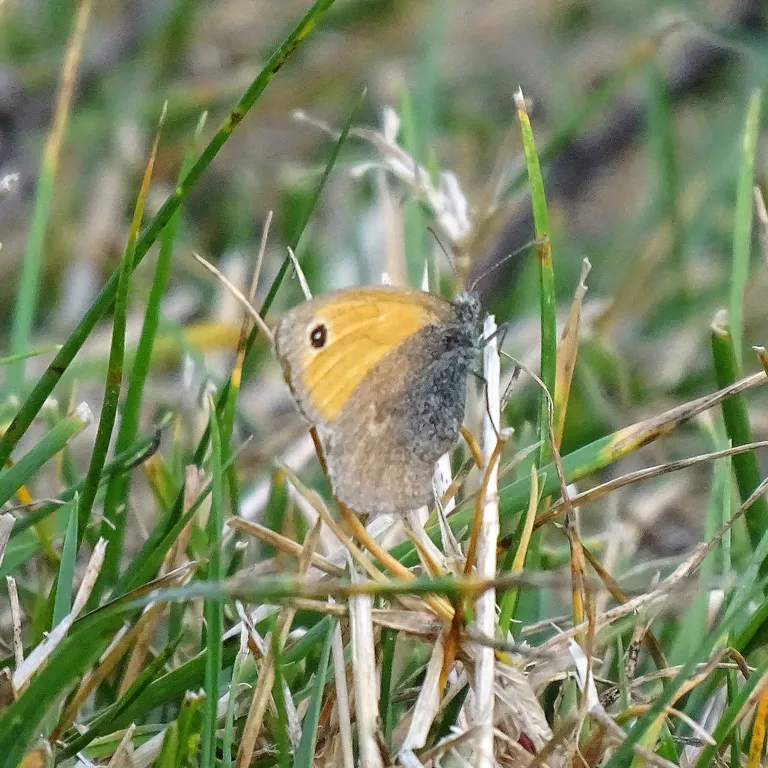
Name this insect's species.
Coenonympha pamphilus
